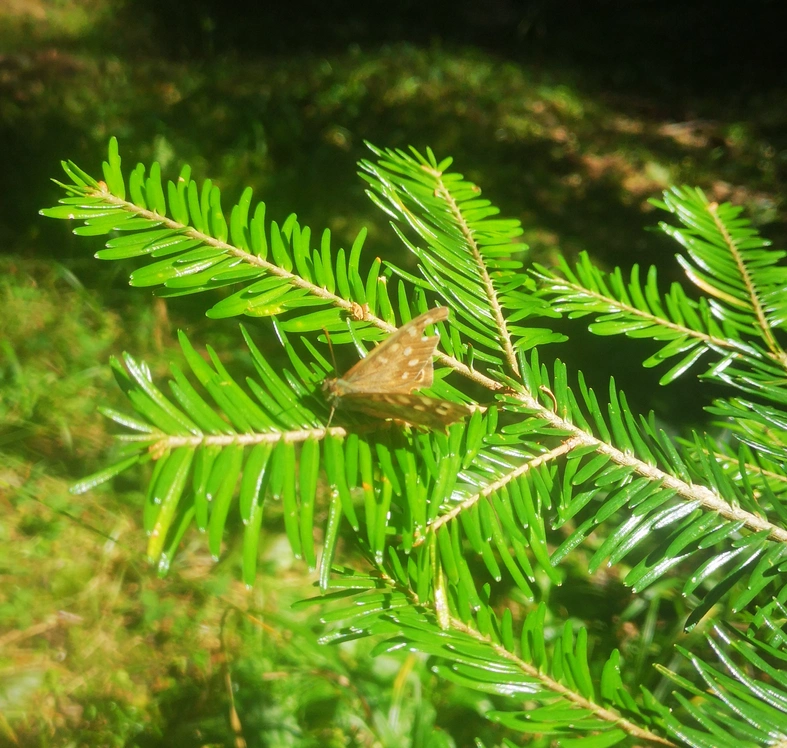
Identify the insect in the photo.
Pararge aegeria
